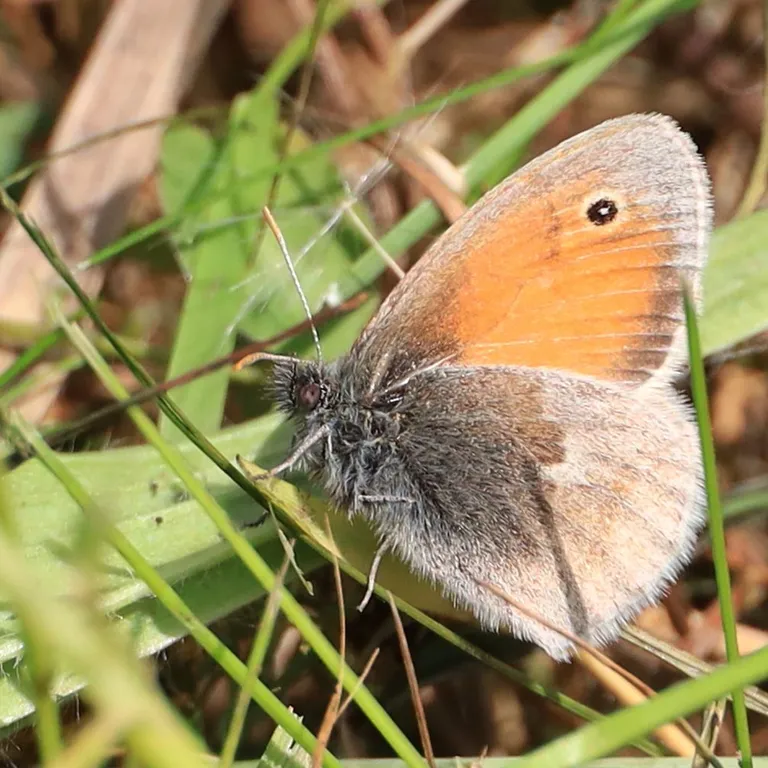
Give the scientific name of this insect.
Coenonympha pamphilus
